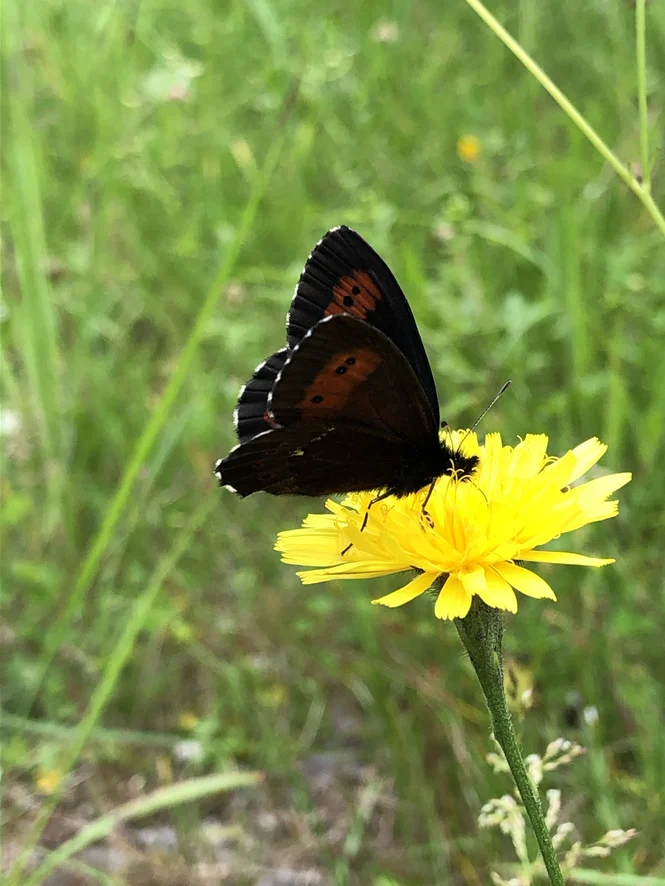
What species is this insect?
Erebia euryale
